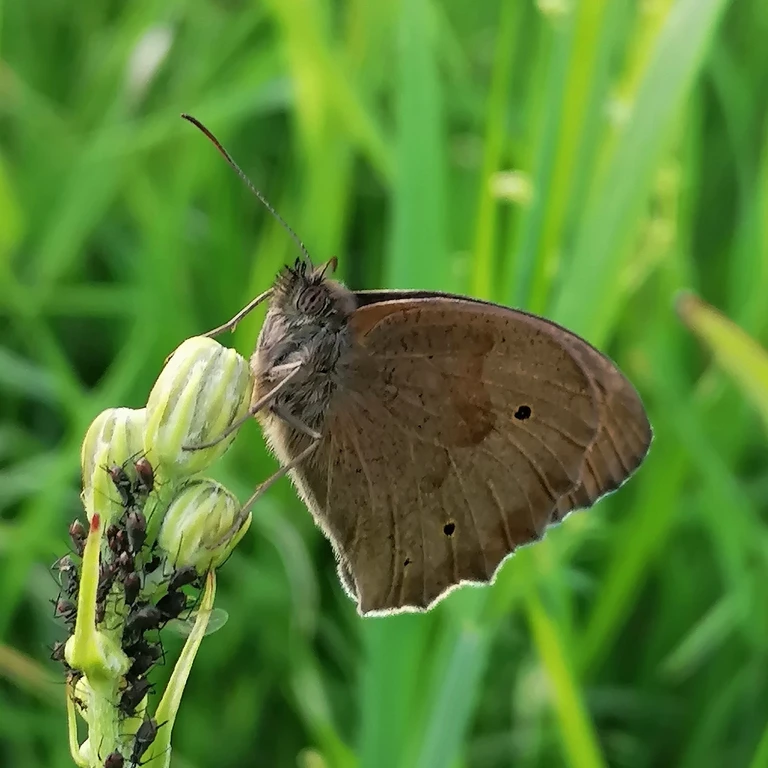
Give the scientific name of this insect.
Maniola jurtina
